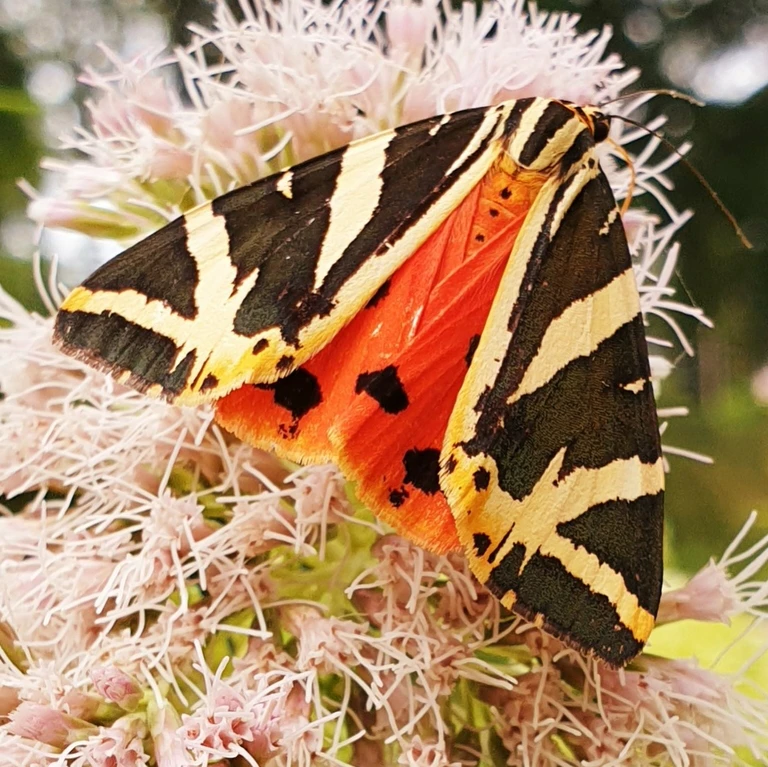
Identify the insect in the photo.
Euplagia quadripunctaria
